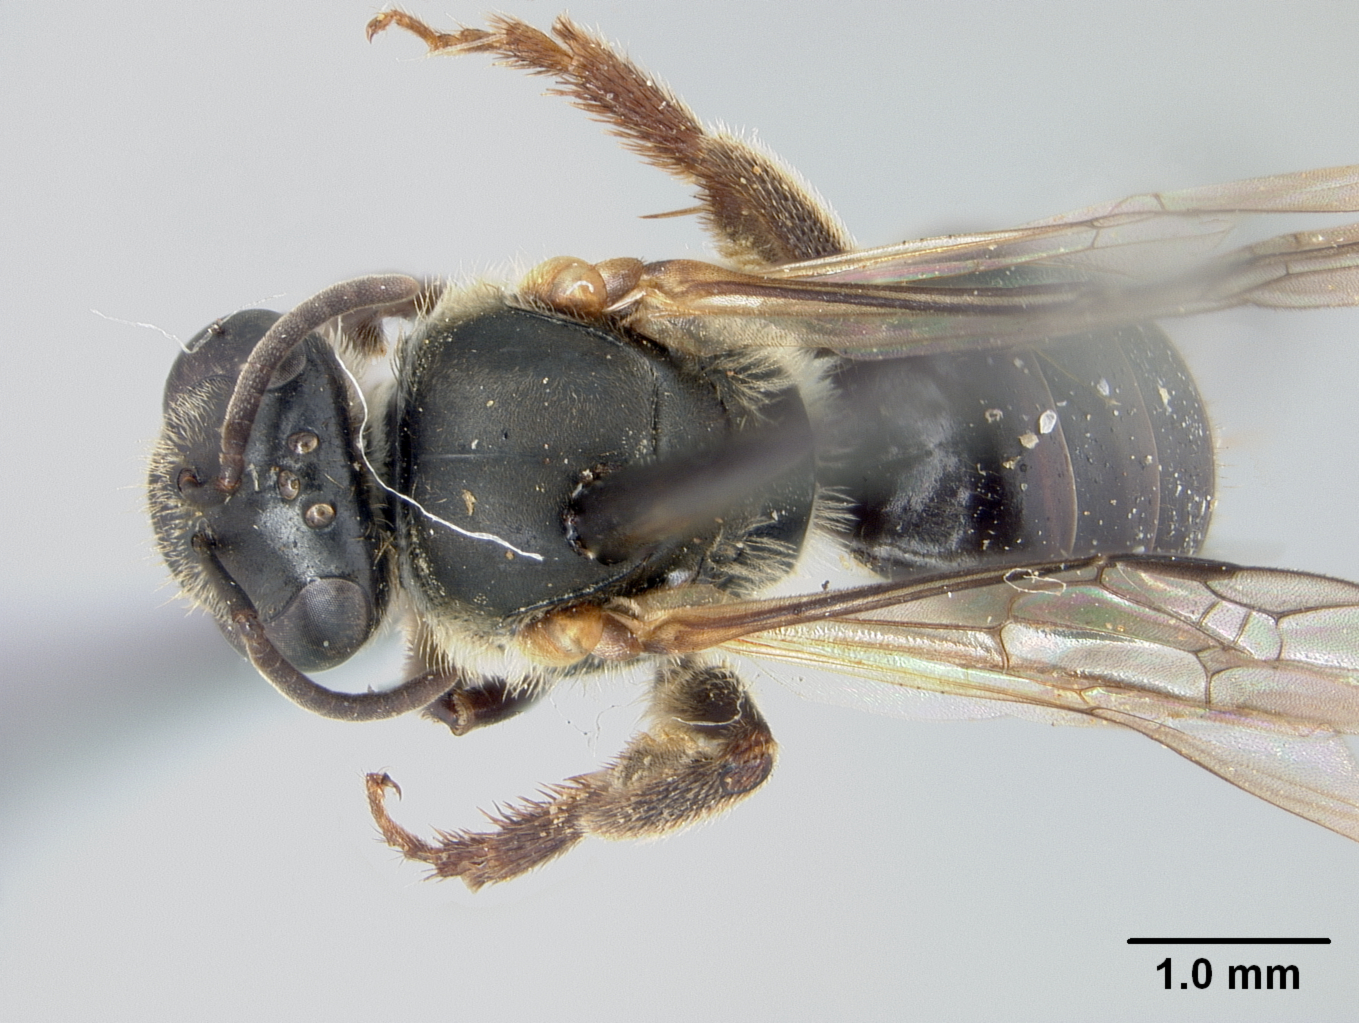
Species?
Halictus mcgregori
